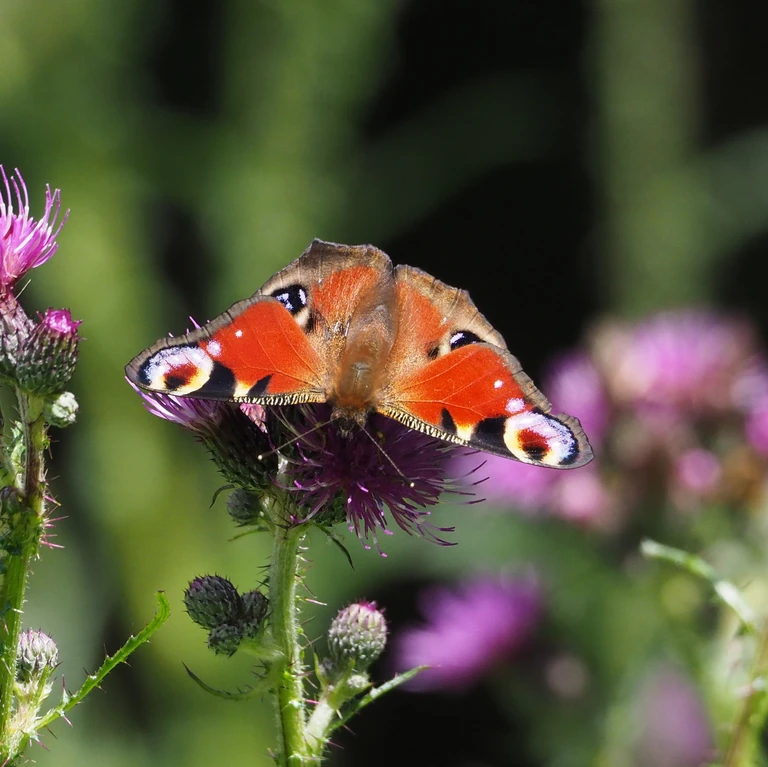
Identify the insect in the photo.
Aglais io
